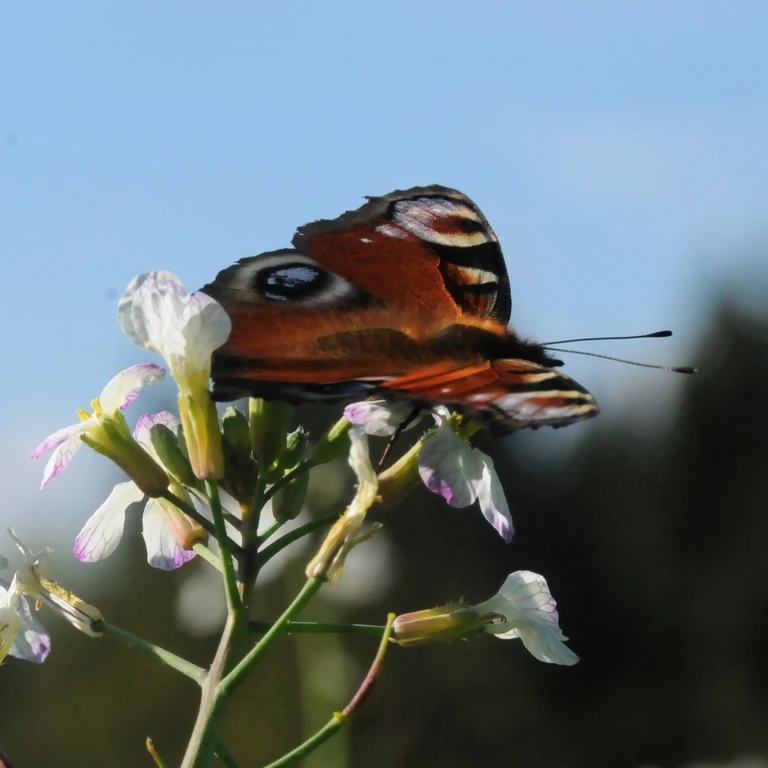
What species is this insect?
Aglais io
